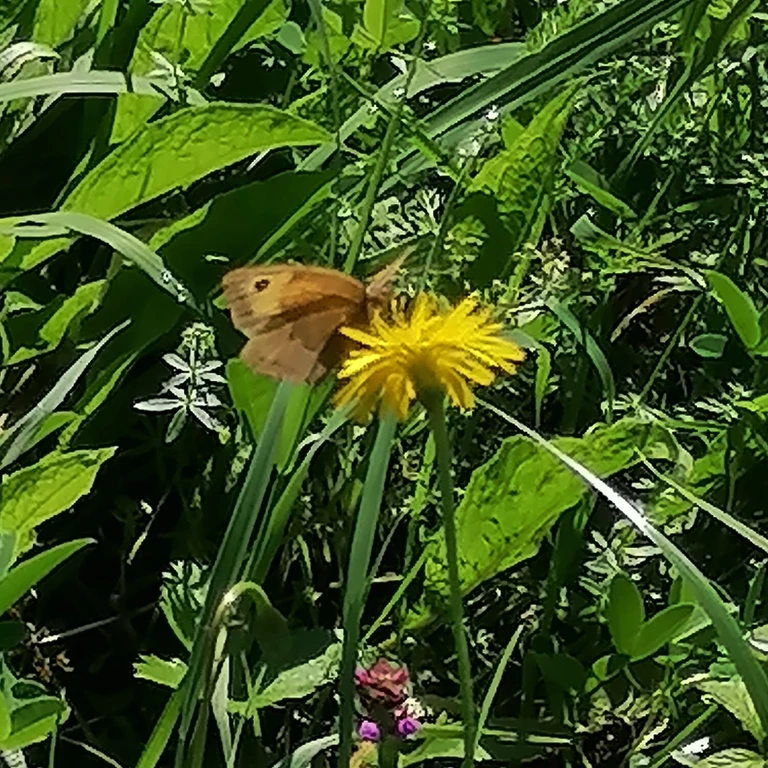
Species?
Maniola jurtina
